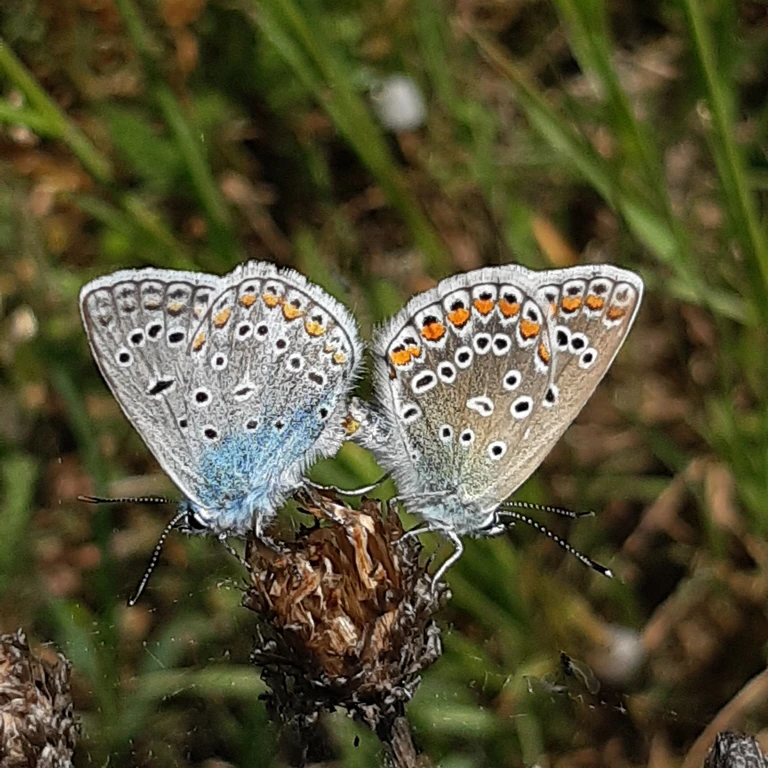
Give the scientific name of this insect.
Polyommatus icarus
